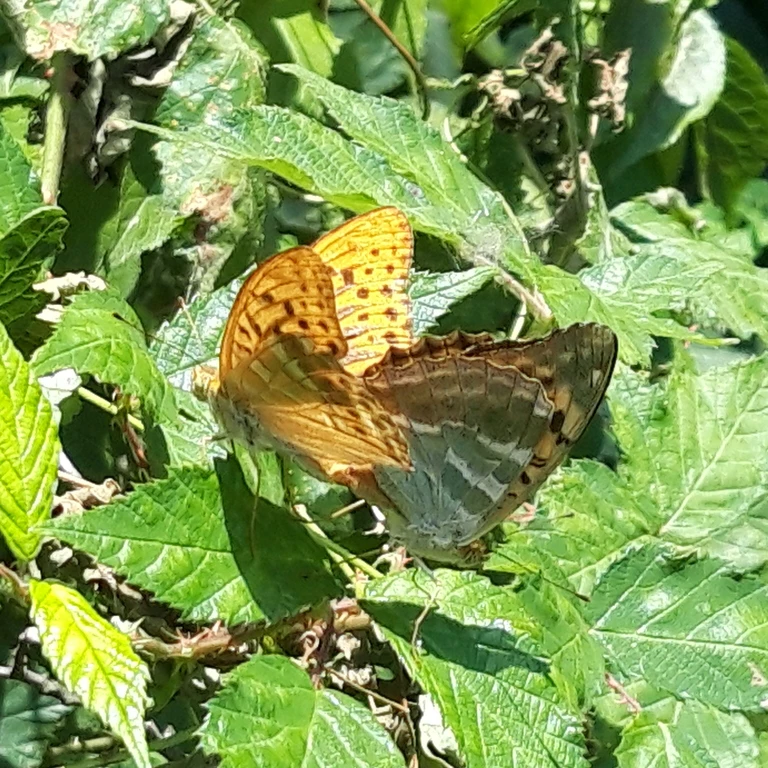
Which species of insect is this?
Argynnis paphia
